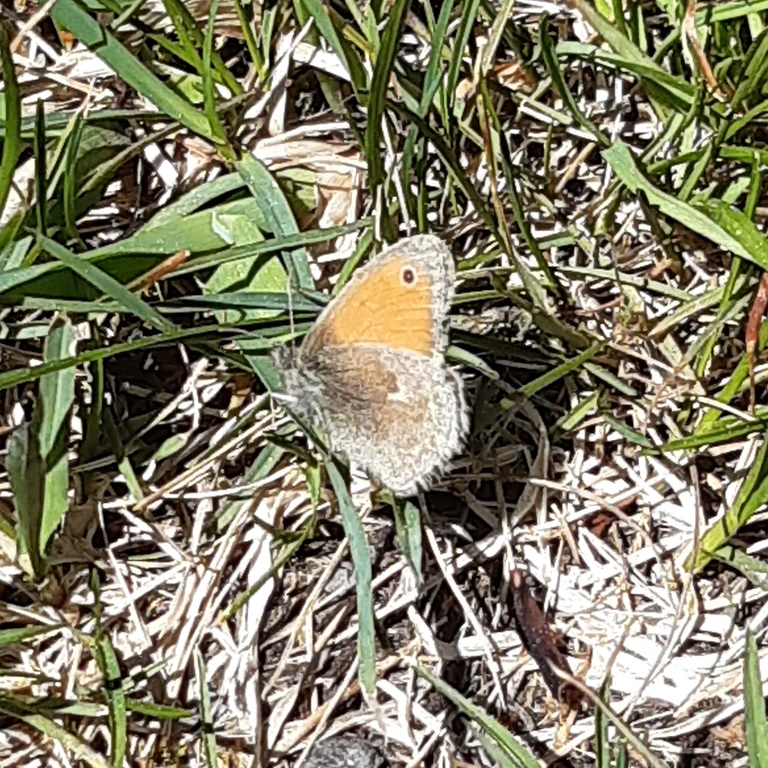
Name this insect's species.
Coenonympha pamphilus
